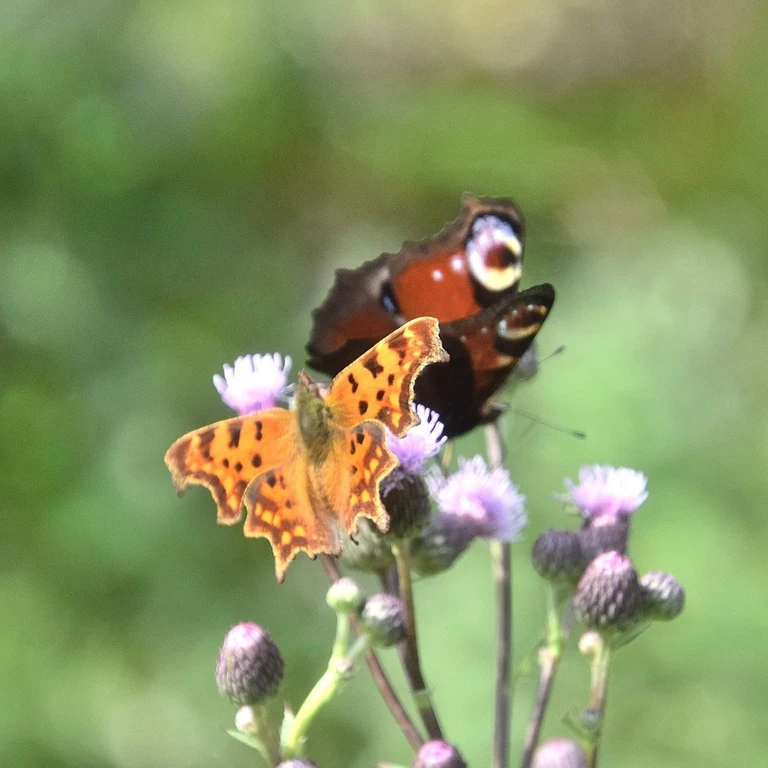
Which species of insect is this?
Polygonia c-album
